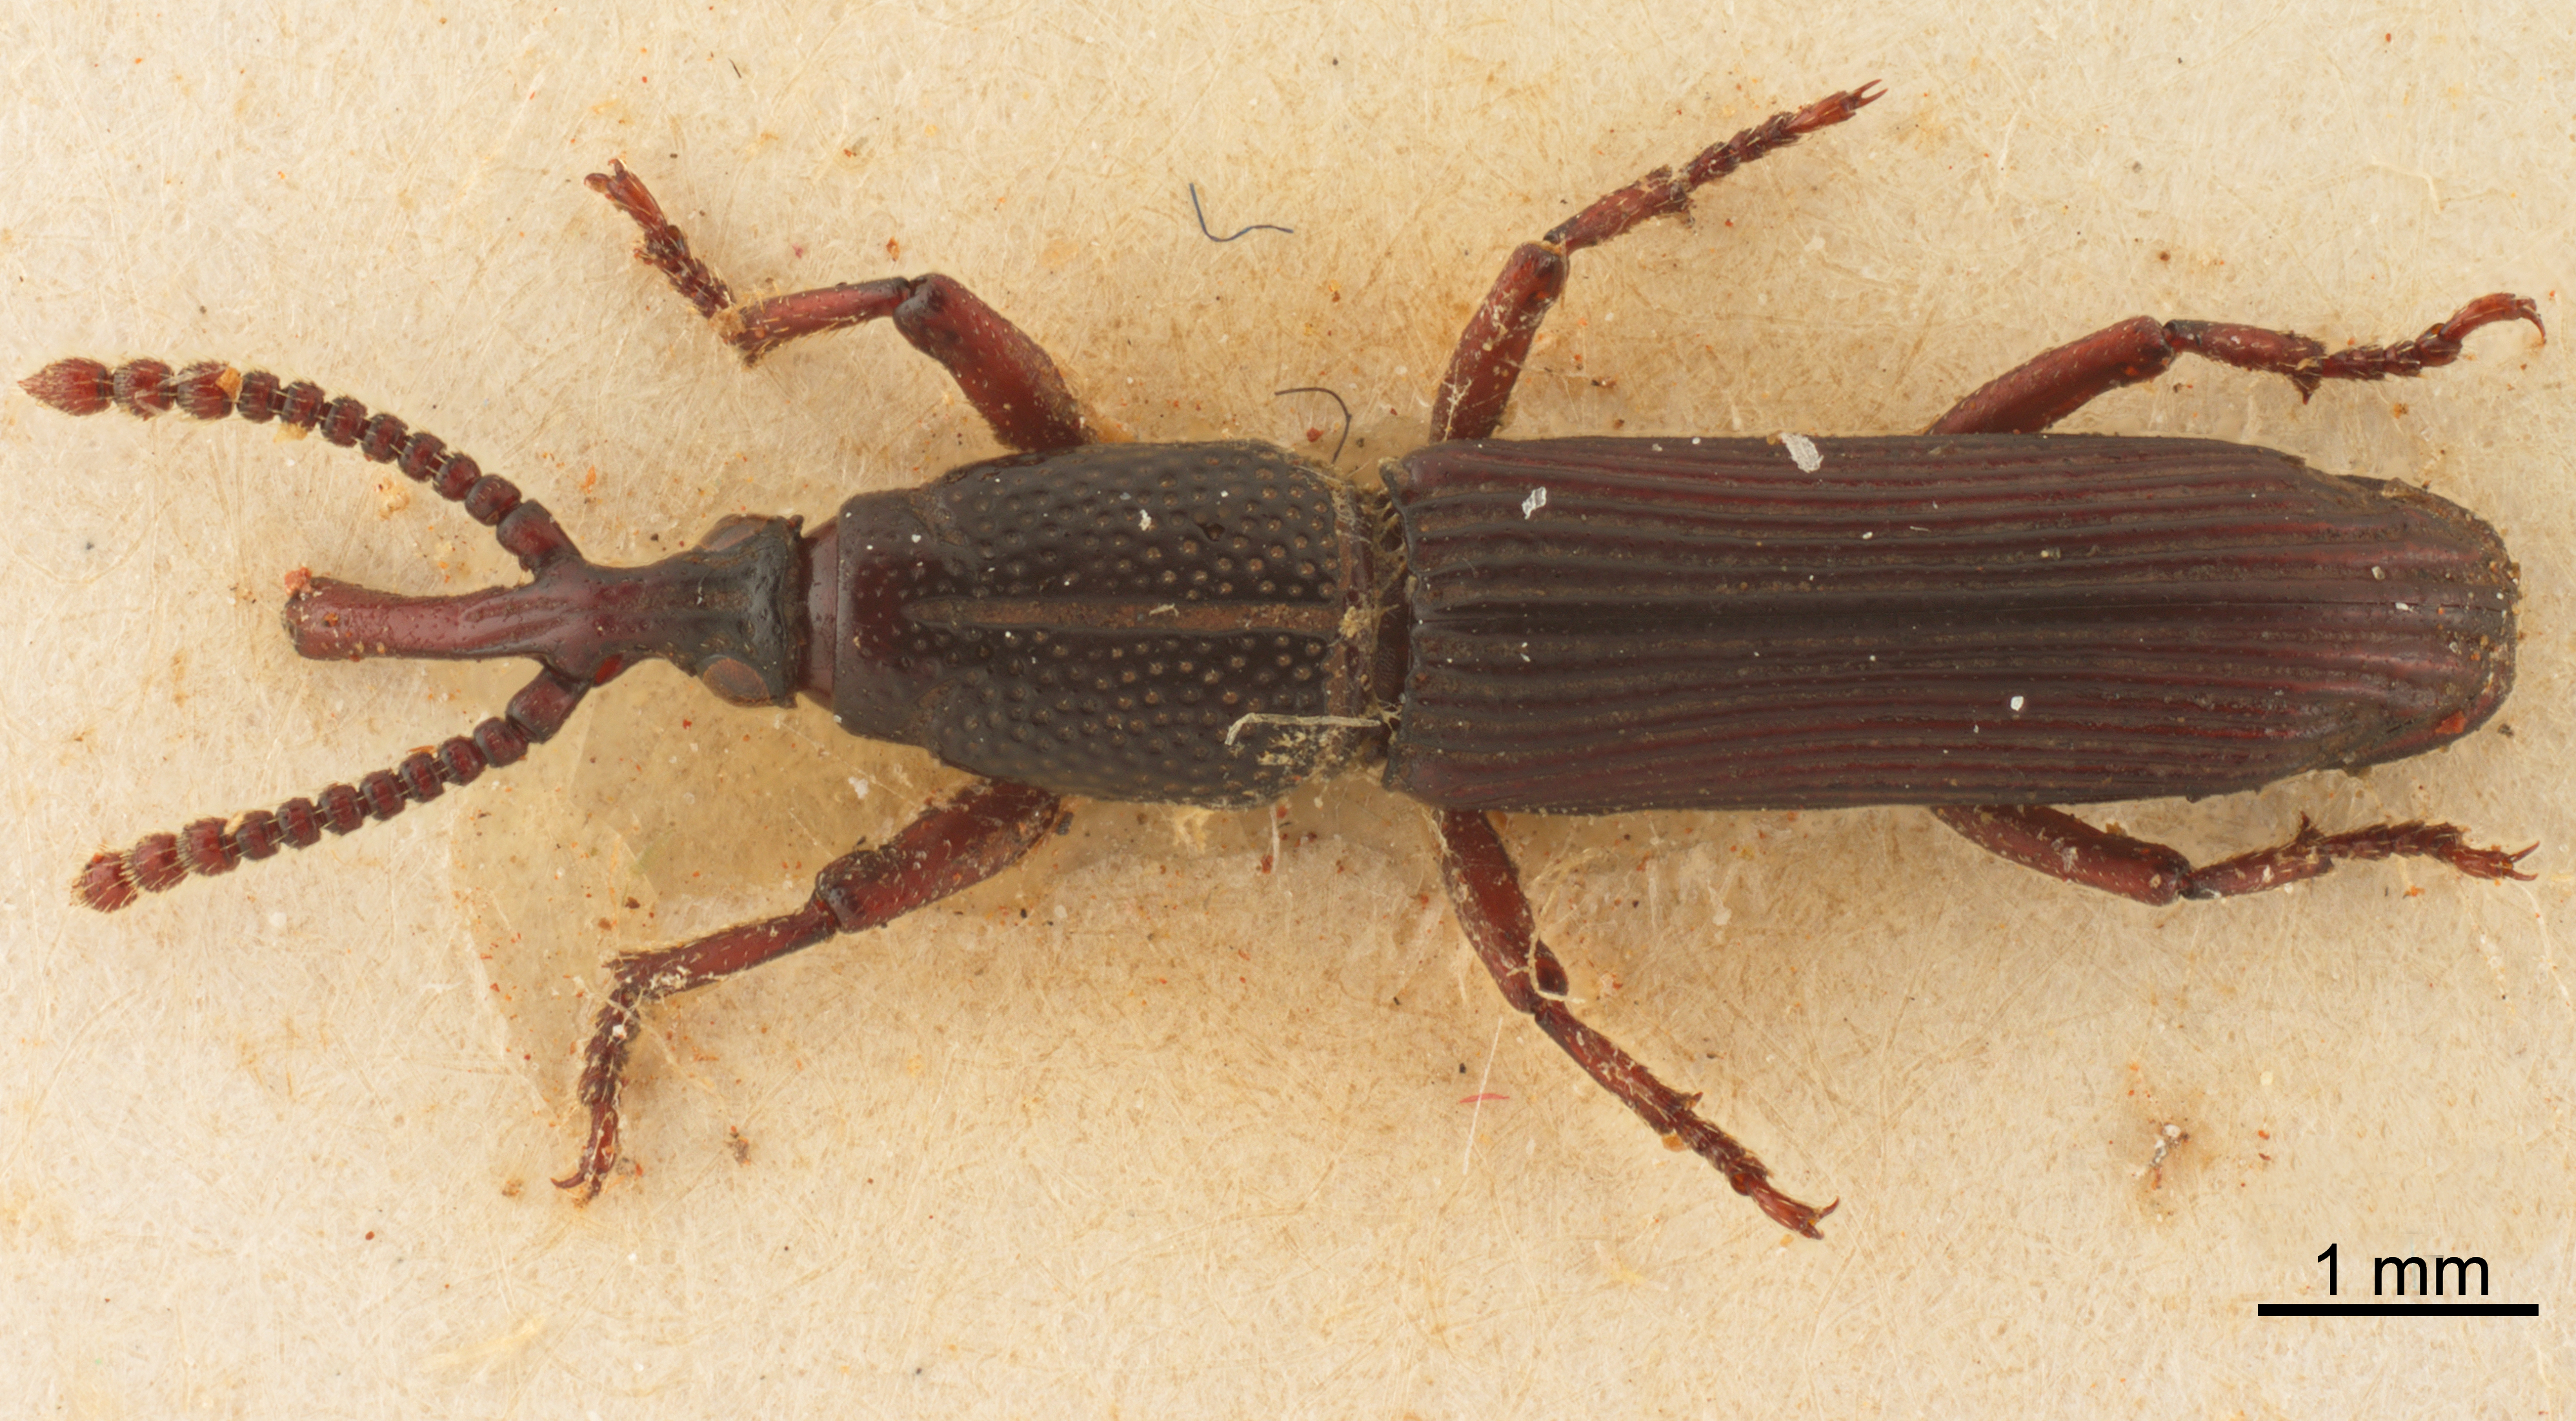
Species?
Neoceocephalus ophthalmicus
